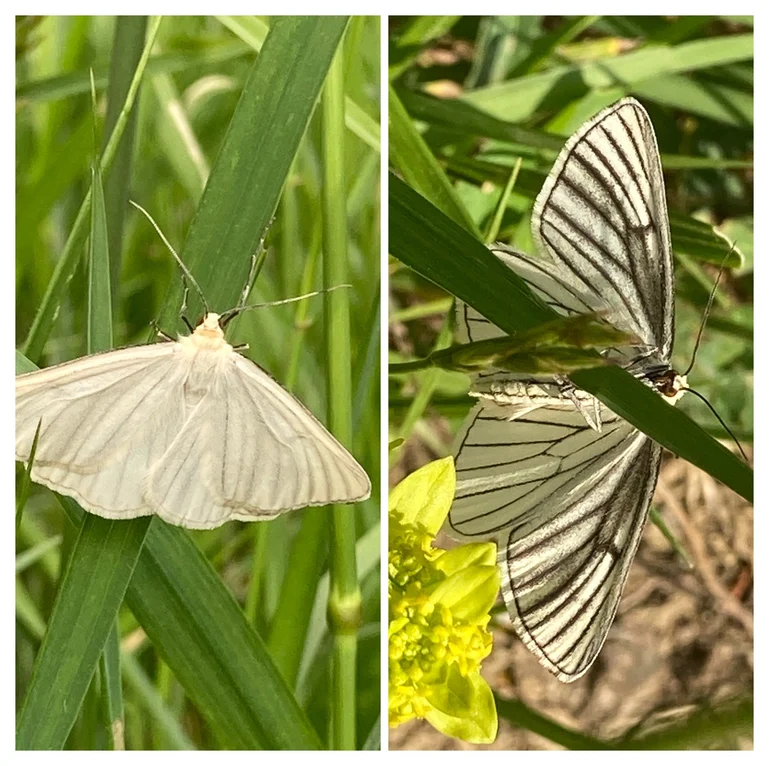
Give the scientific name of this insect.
Siona lineata
